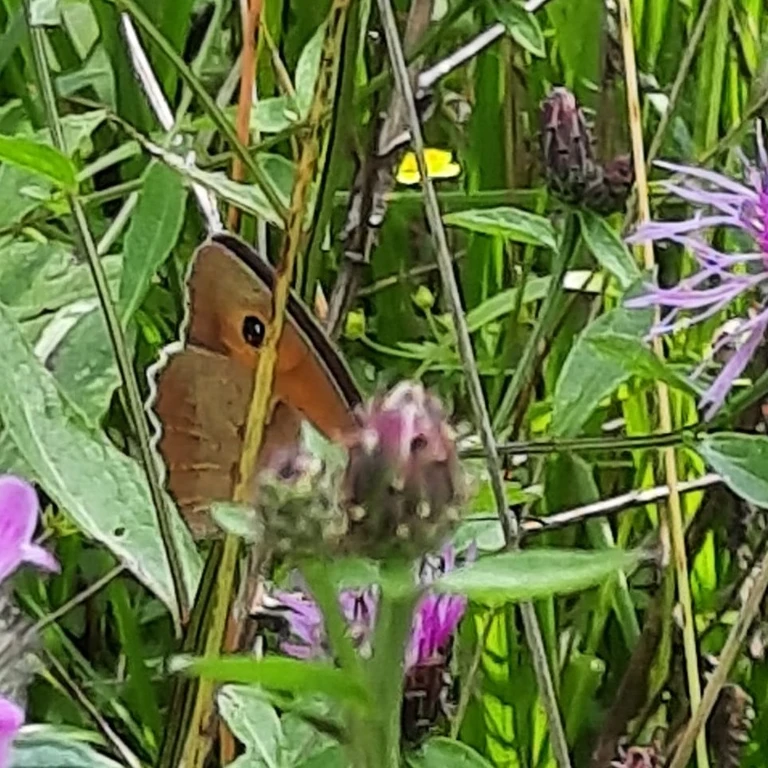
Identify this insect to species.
Maniola jurtina
